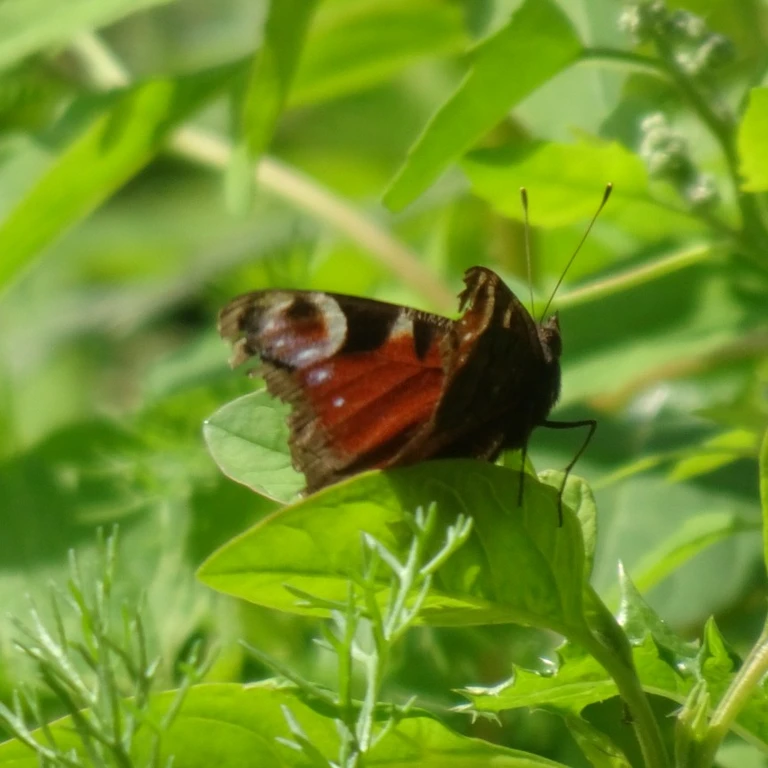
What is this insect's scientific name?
Aglais io
